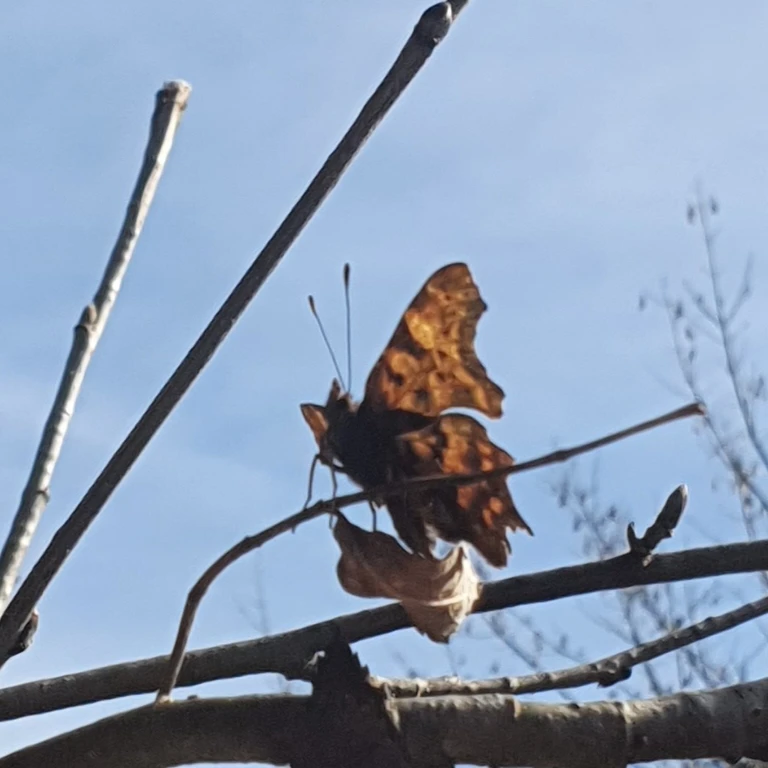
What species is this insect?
Polygonia c-album
